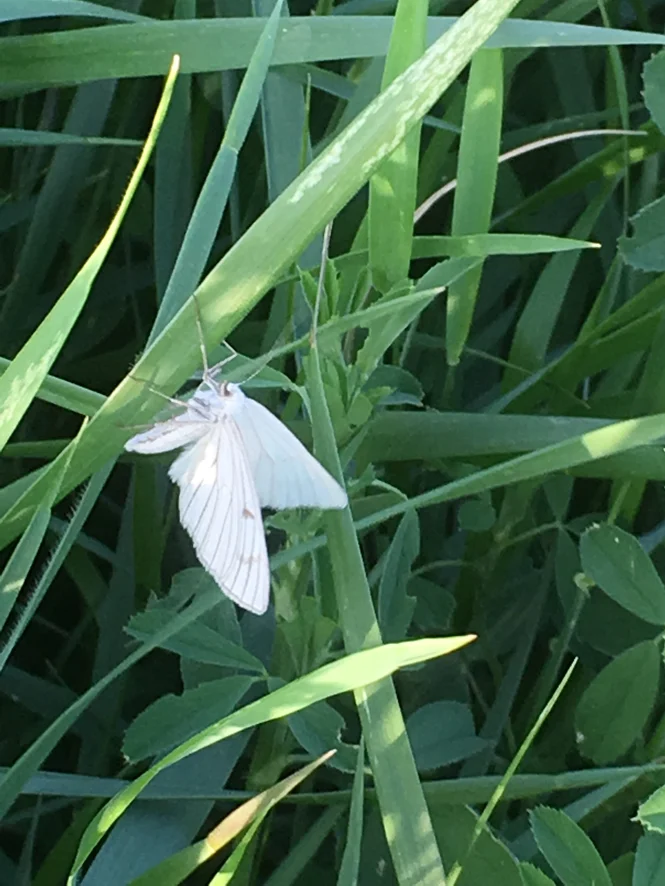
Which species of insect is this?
Siona lineata
